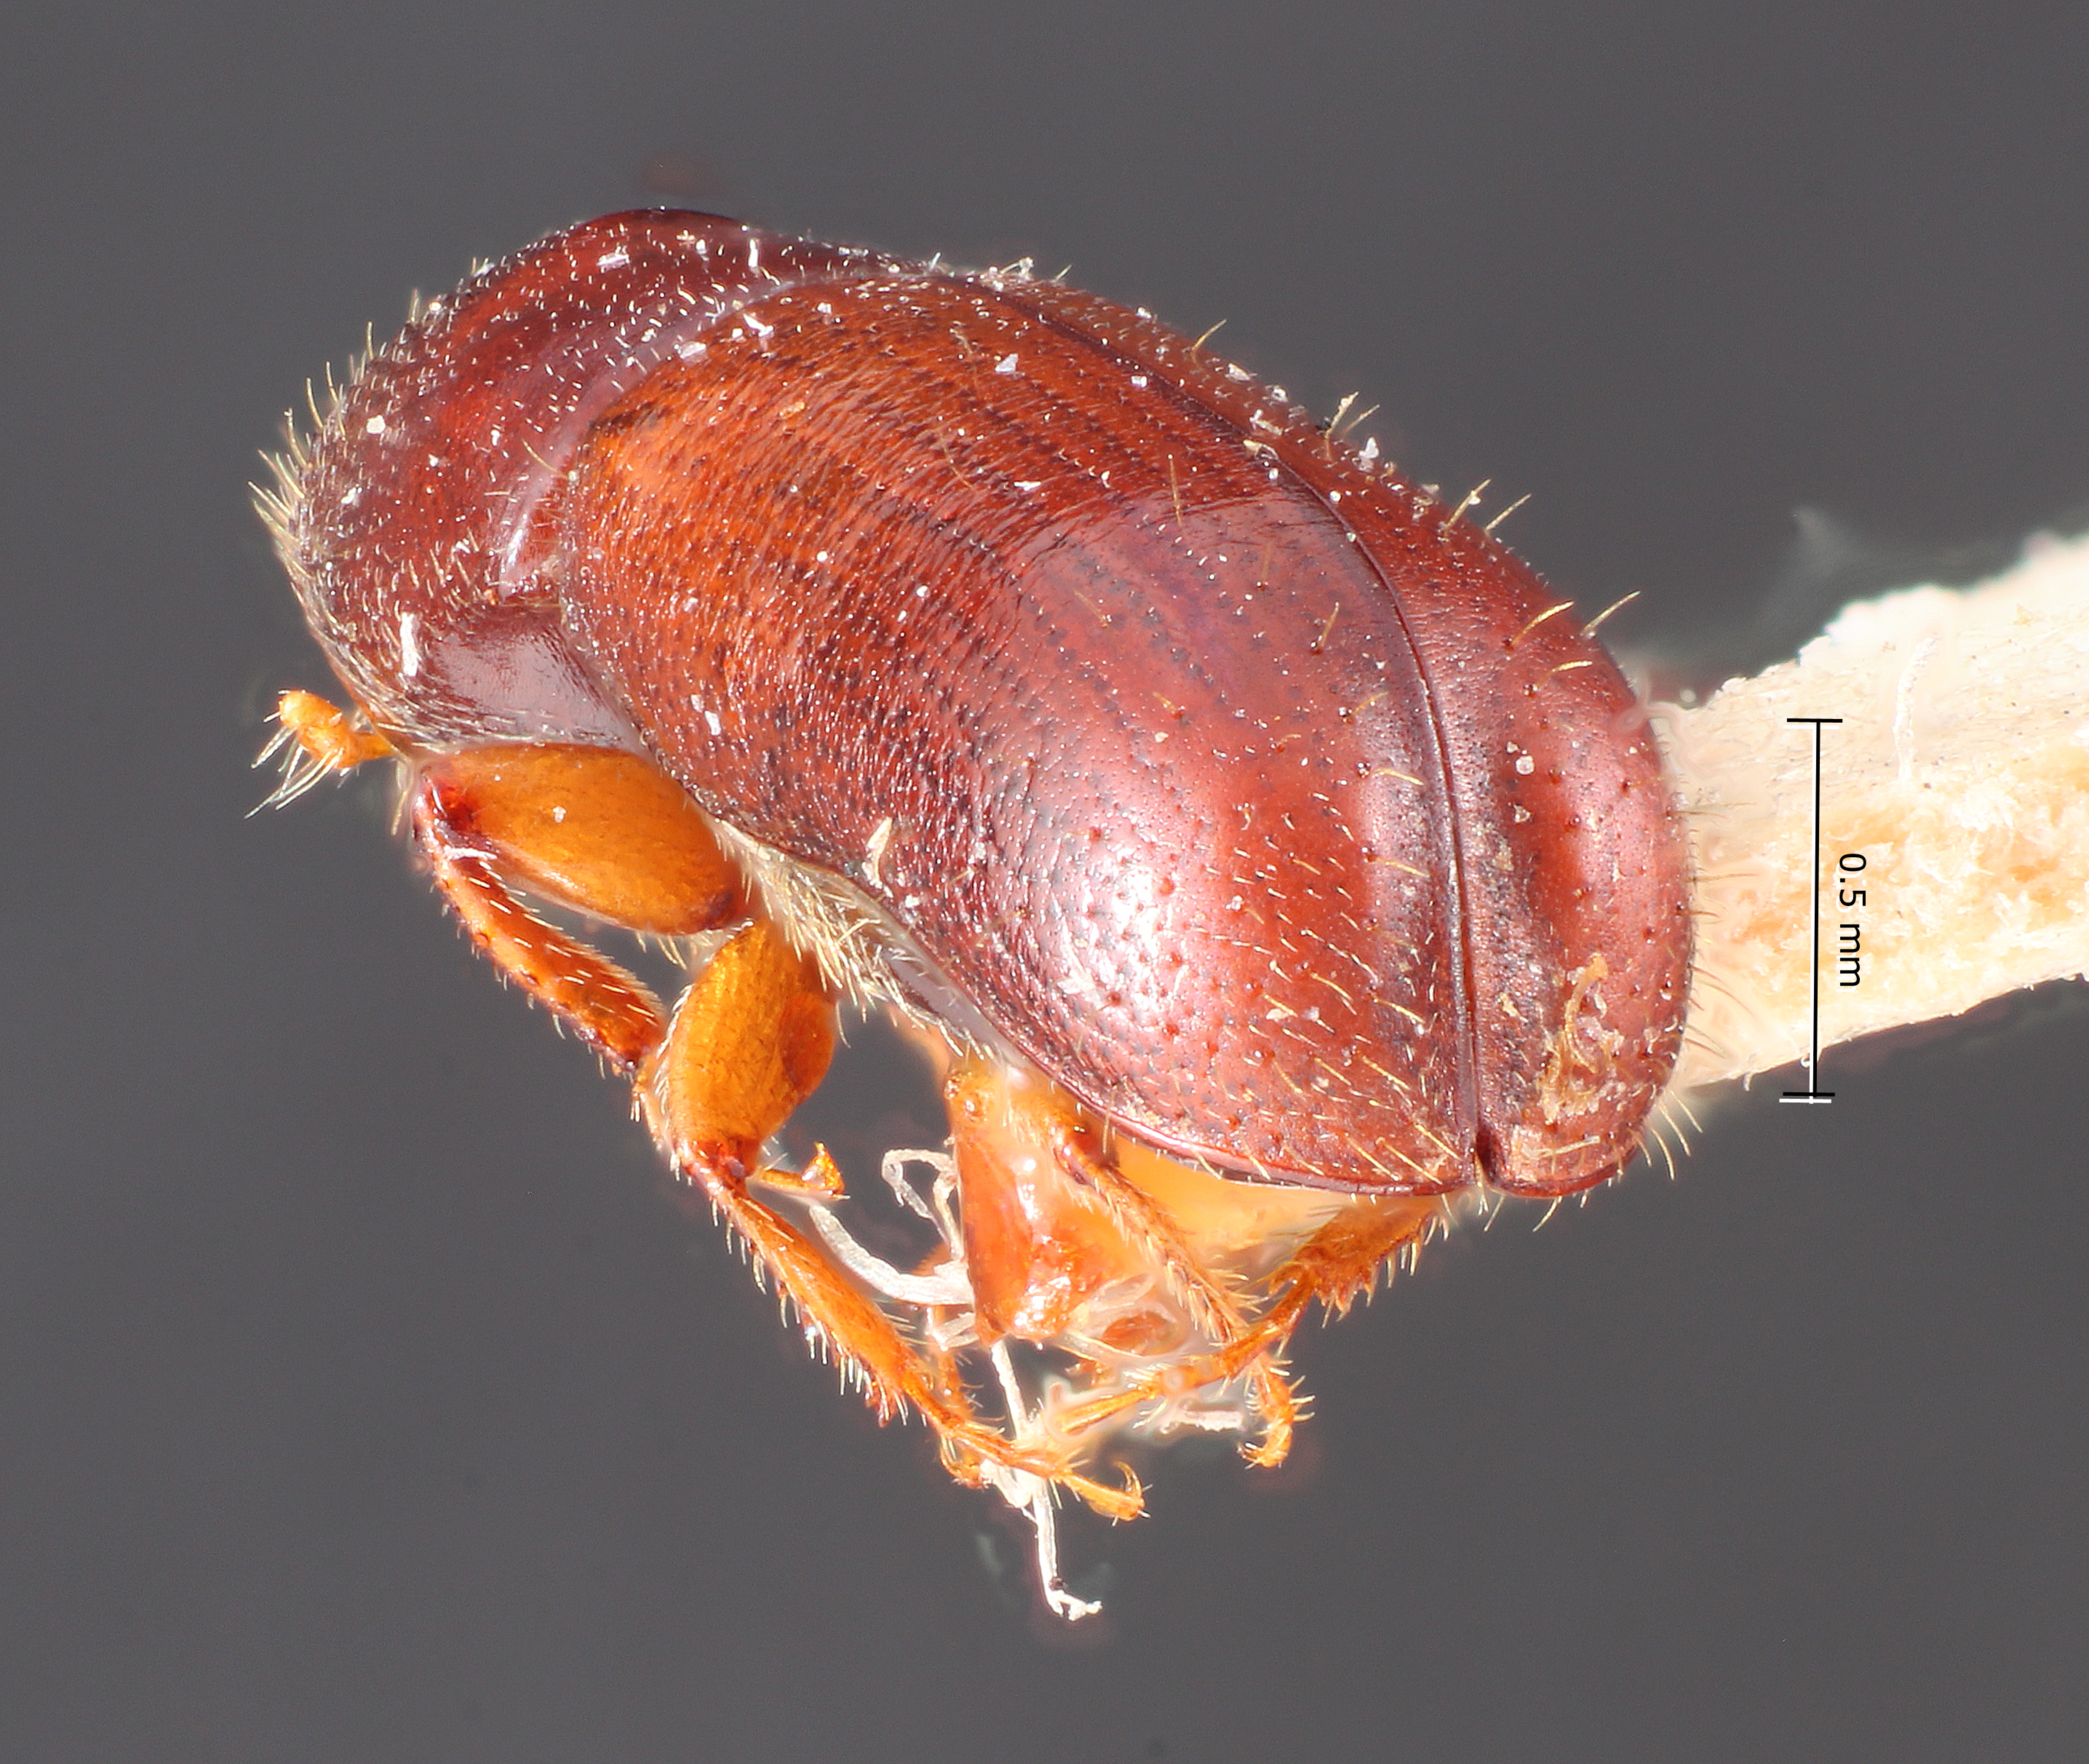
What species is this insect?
Gnathotrichus denticulatus
